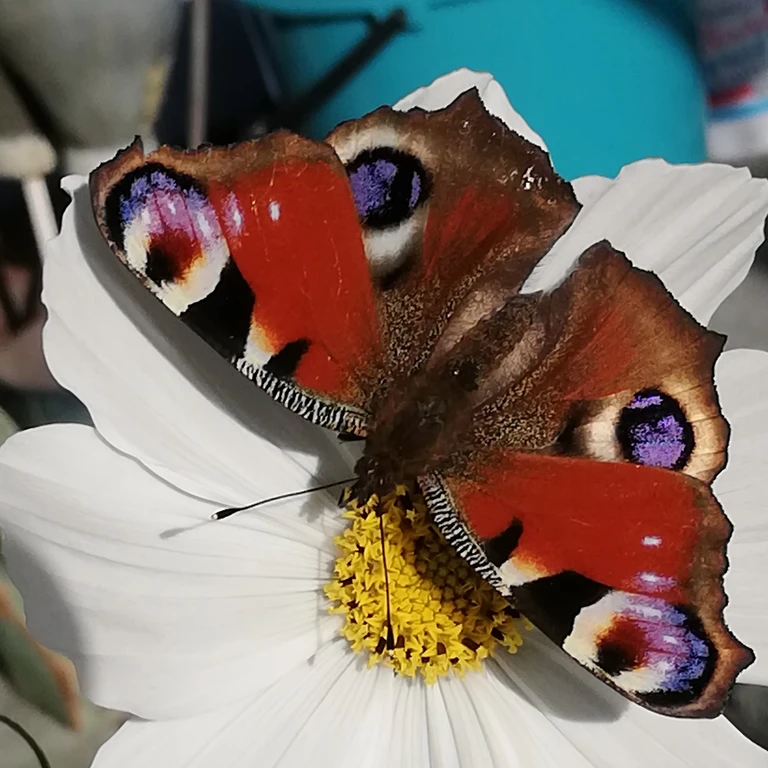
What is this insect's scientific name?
Aglais io
